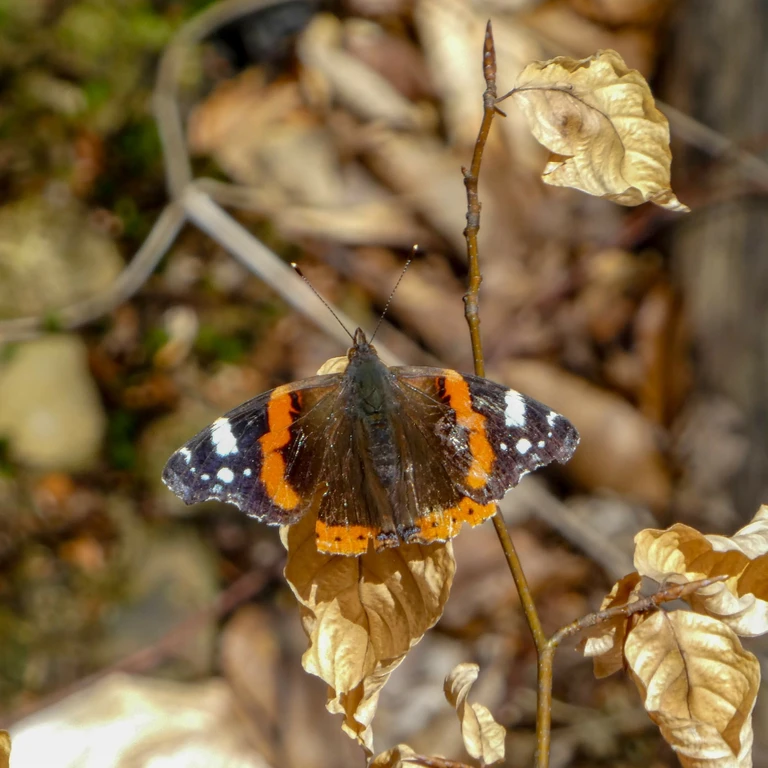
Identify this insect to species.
Vanessa atalanta
